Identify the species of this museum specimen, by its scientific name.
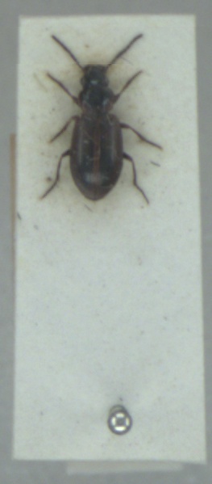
Dicheirotrichus cognatus
